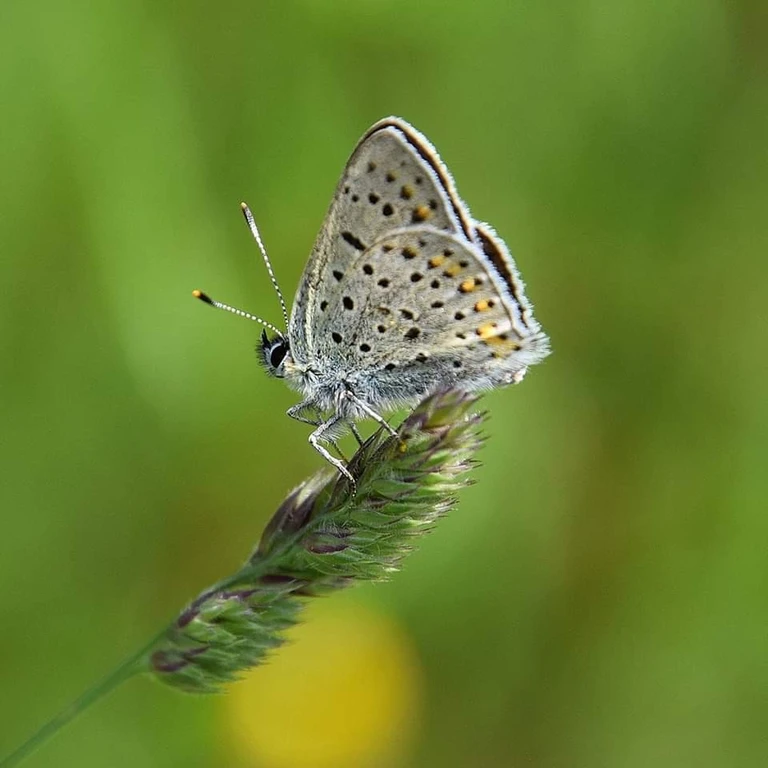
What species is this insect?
Lycaena tityrus (also Loweia tityrus)
